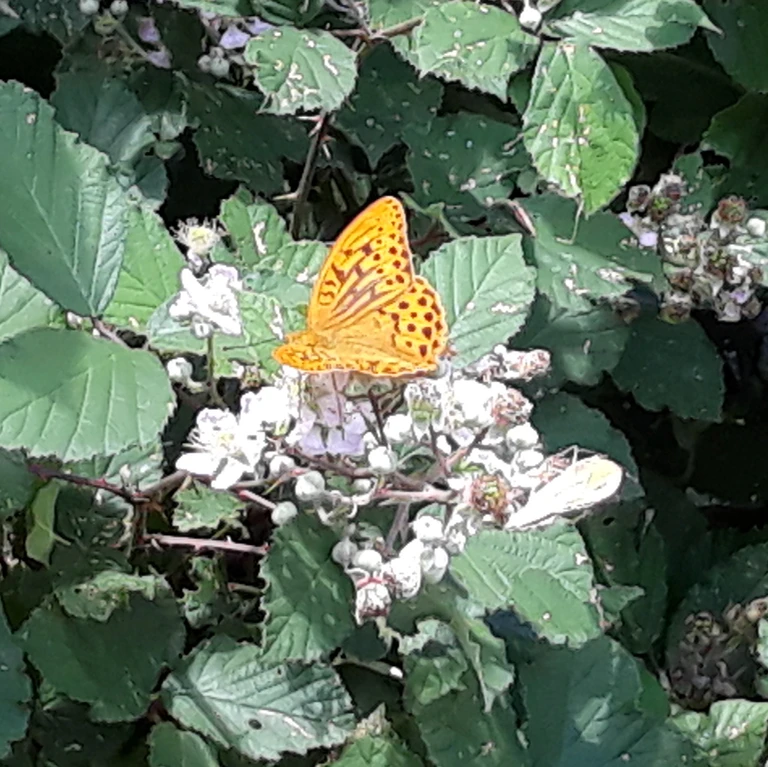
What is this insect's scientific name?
Argynnis paphia
